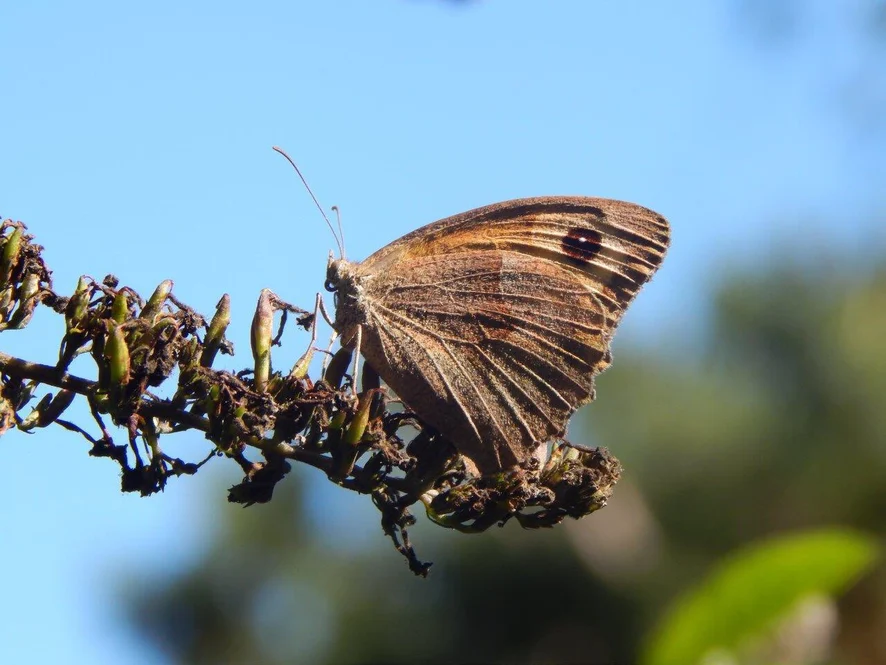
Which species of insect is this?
Maniola jurtina
